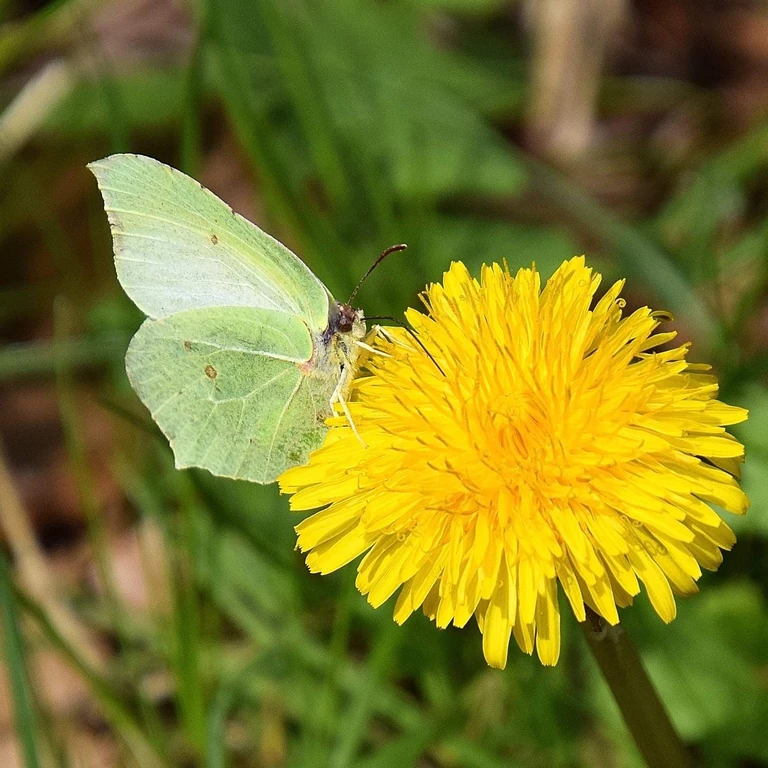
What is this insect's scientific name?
Gonepteryx rhamni
